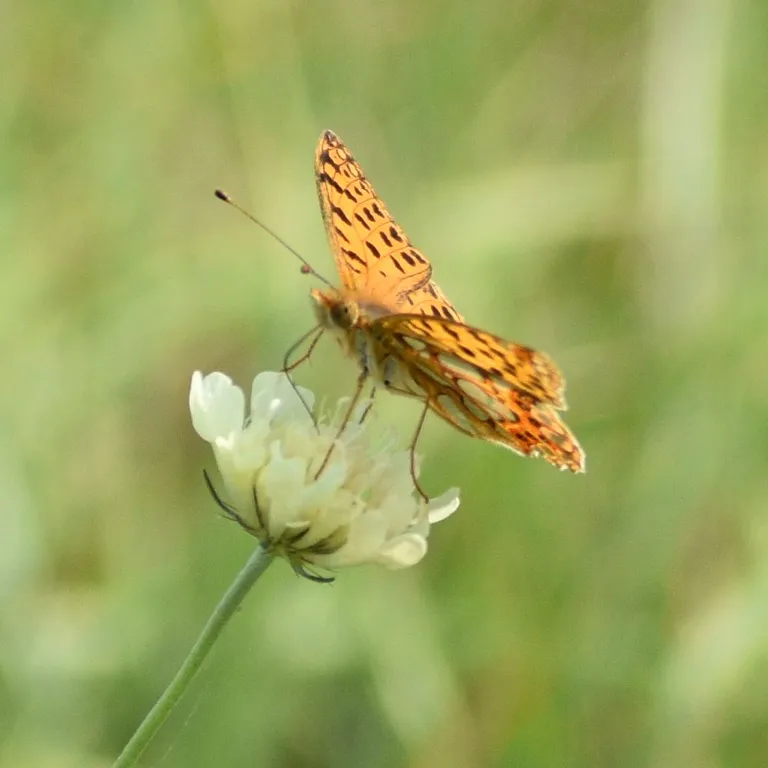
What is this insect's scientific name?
Issoria lathonia
